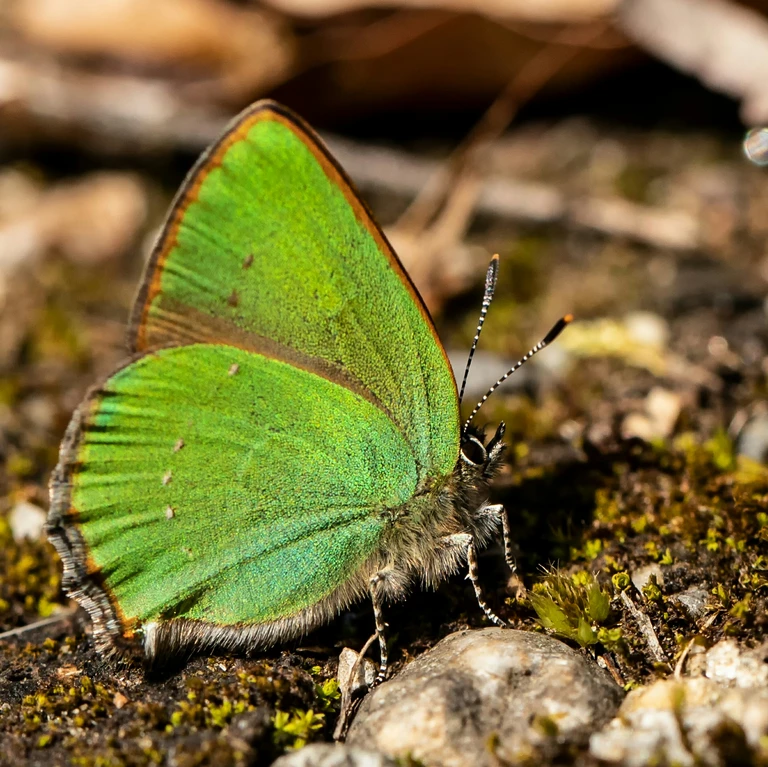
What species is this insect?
Callophrys rubi
